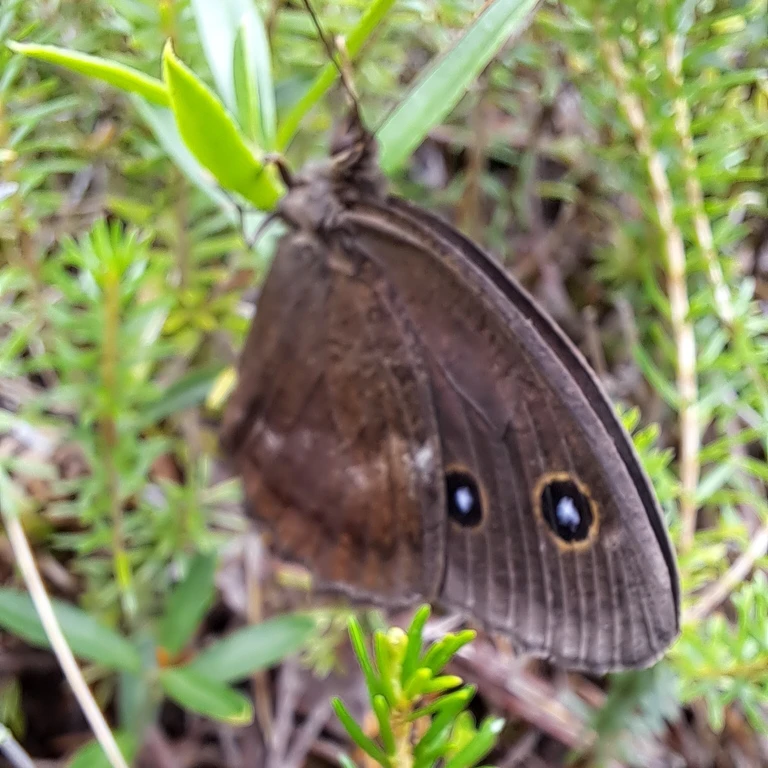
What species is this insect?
Minois dryas
